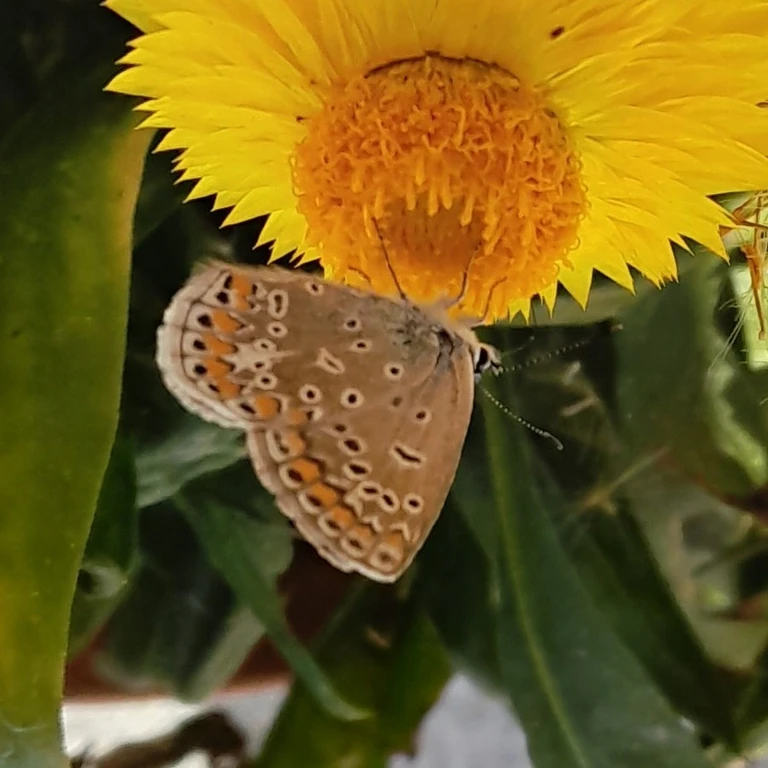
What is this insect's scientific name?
Polyommatus icarus
